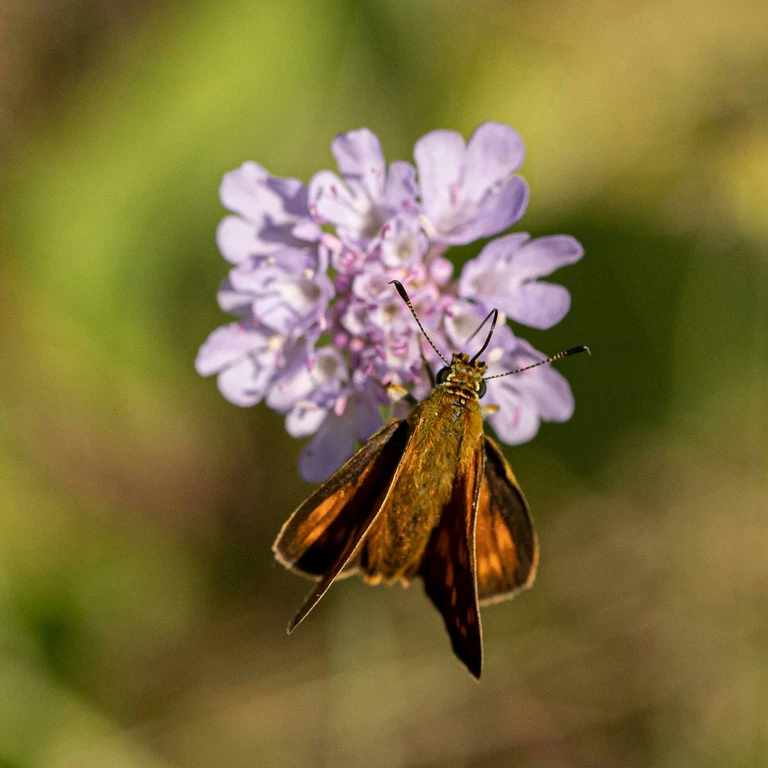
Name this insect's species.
Ochlodes sylvanus (also Ochlodes venata)
